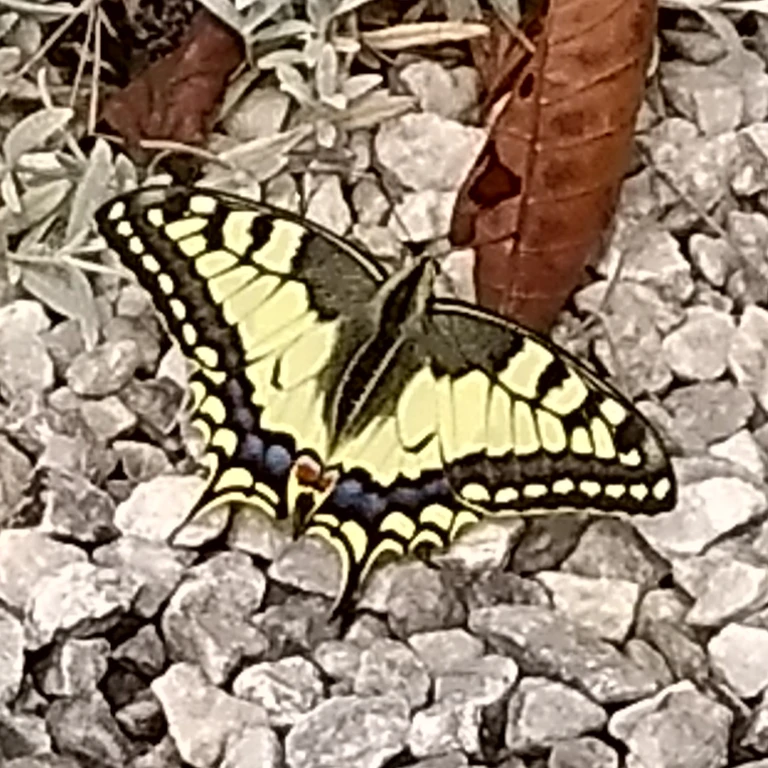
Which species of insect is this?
Papilio machaon
